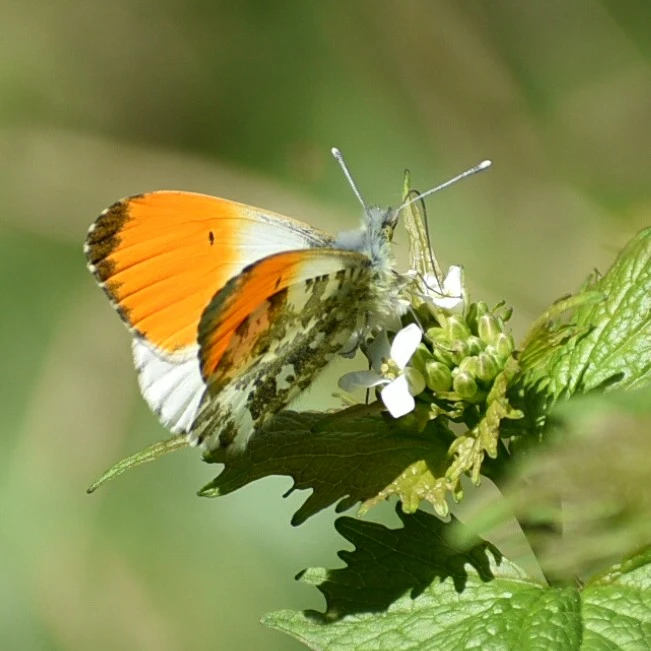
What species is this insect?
Anthocharis cardamines
